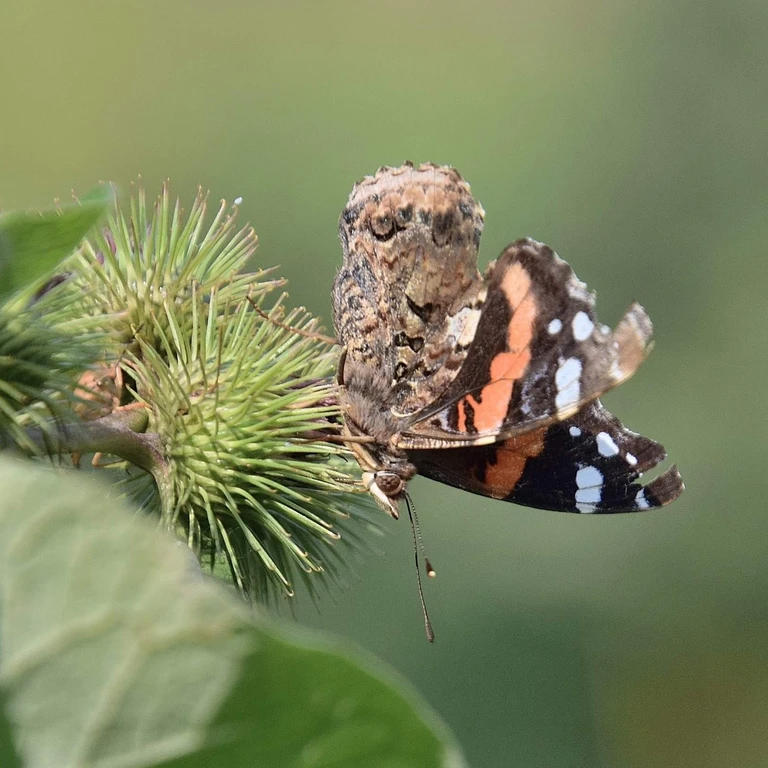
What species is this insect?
Vanessa atalanta
